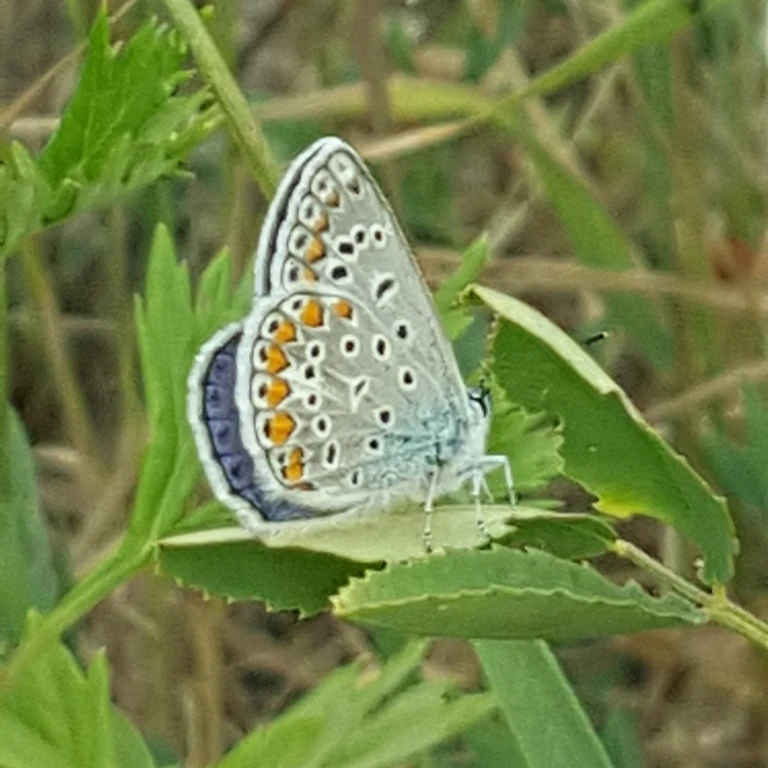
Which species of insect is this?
Polyommatus icarus
